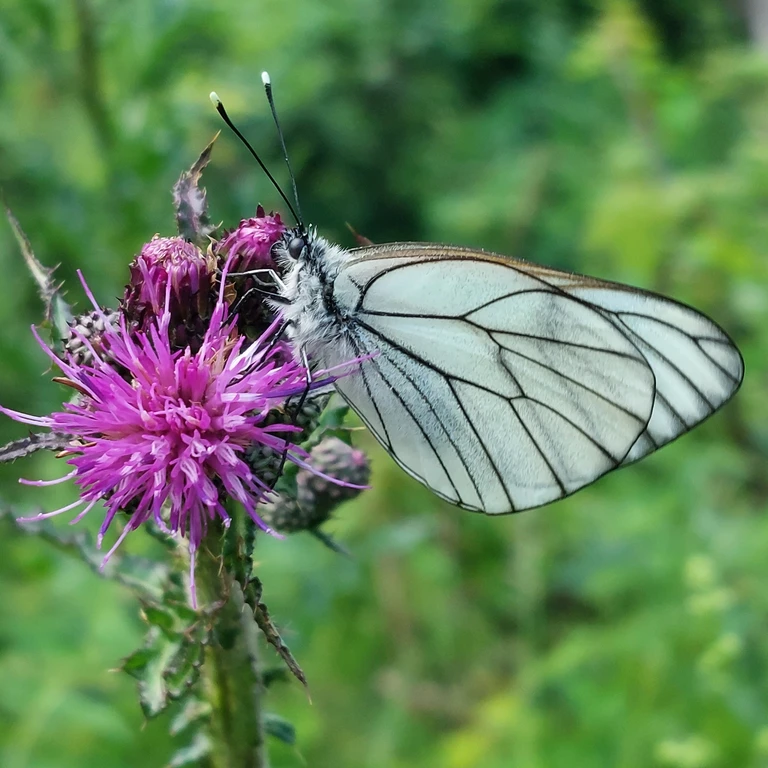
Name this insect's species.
Aporia crataegi
